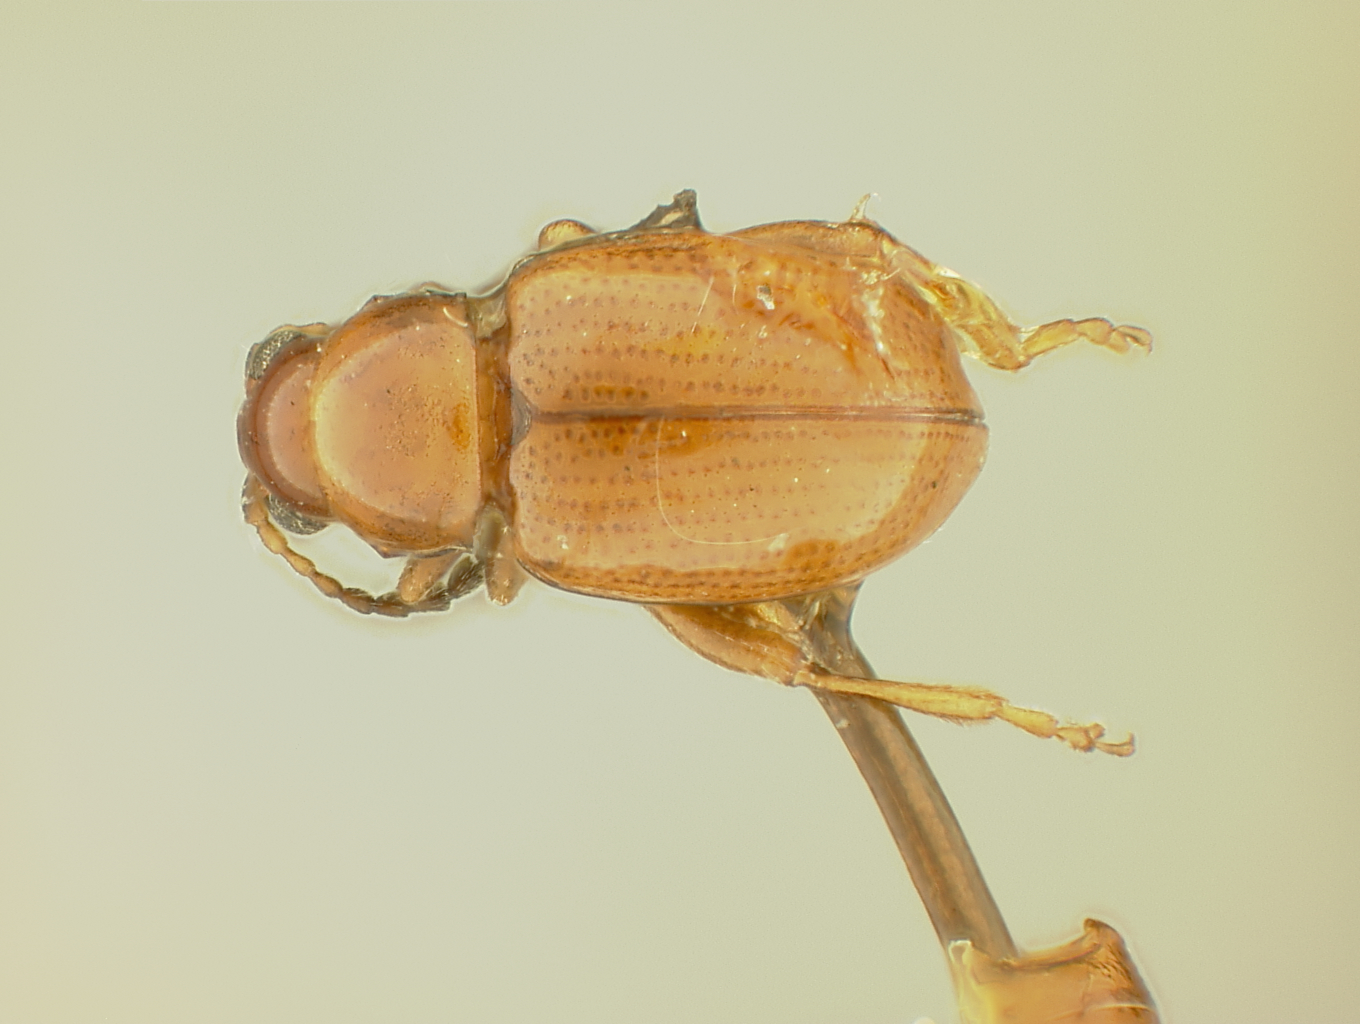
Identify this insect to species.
Aphthona lepta (also Longitarsus lepta)
